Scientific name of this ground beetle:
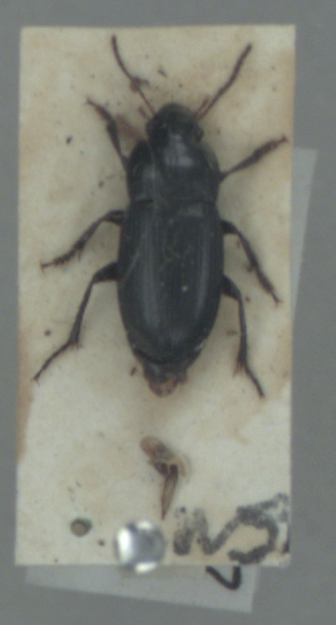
Harpalus anxius
